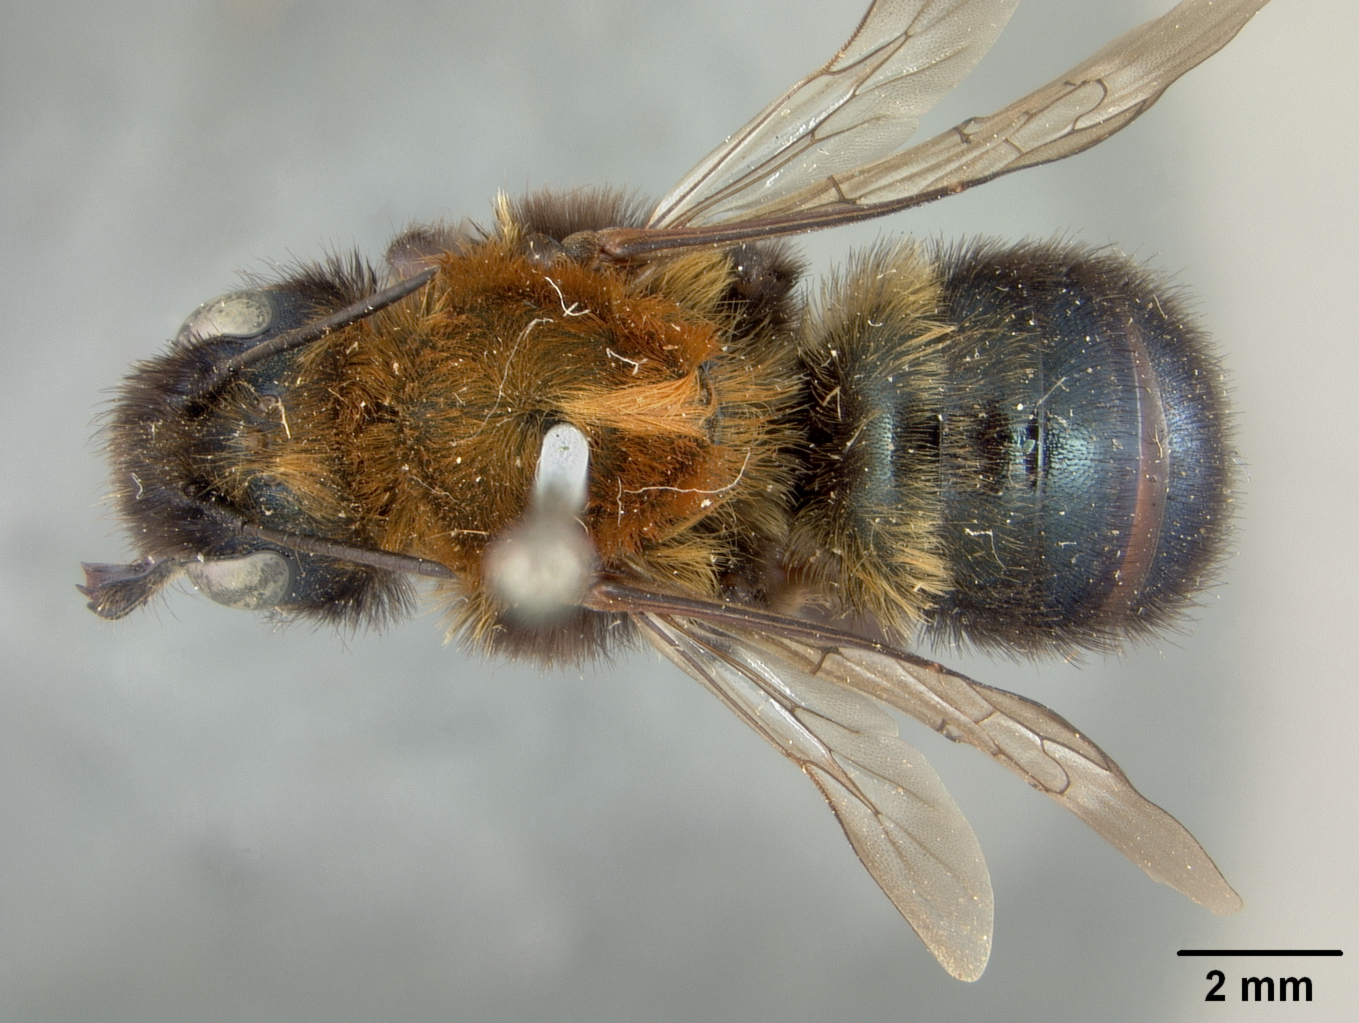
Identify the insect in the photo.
Osmia permorata
